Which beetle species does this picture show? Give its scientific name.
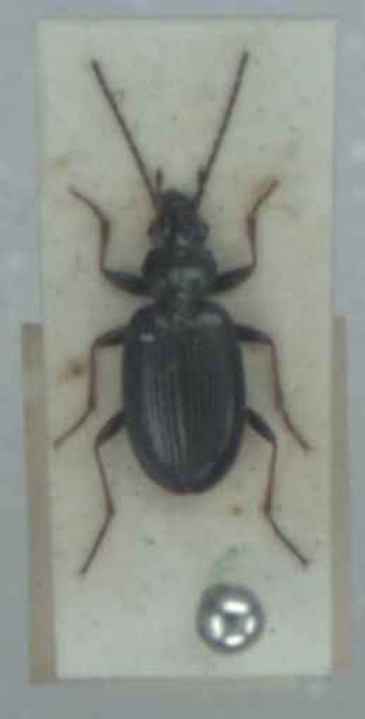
Bembidion tibiale
